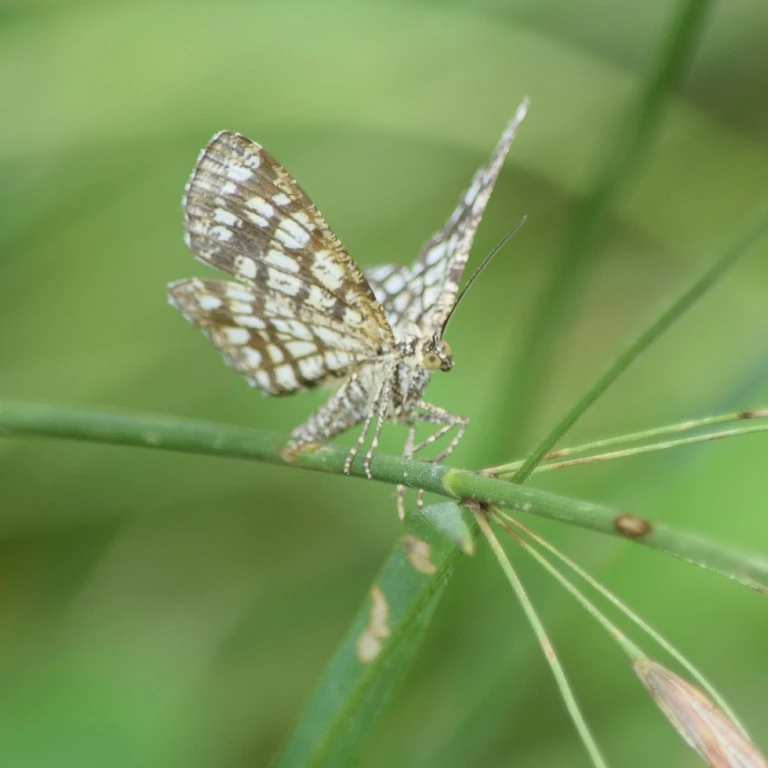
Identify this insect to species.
Chiasmia clathrata
